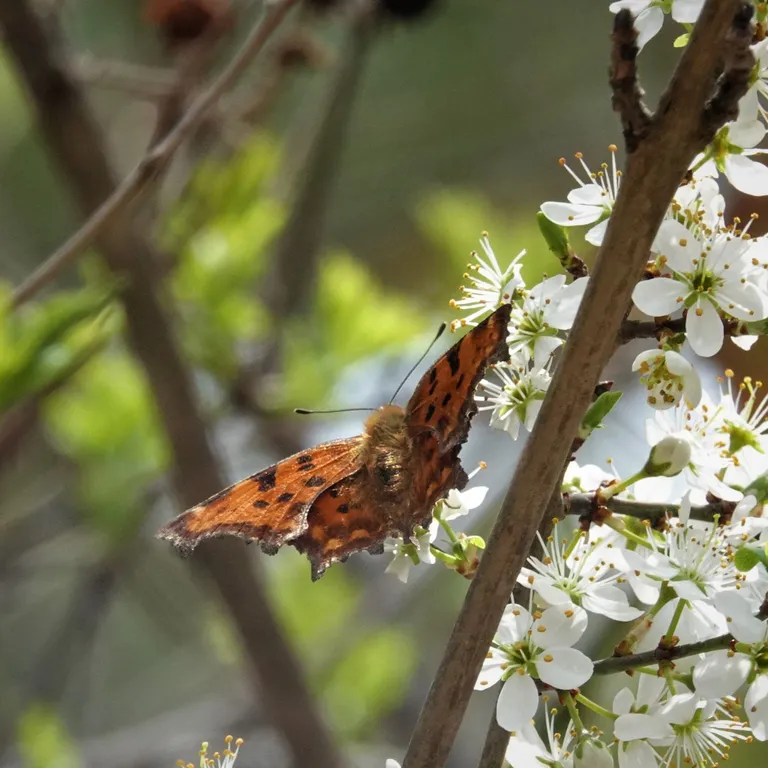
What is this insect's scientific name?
Polygonia c-album
